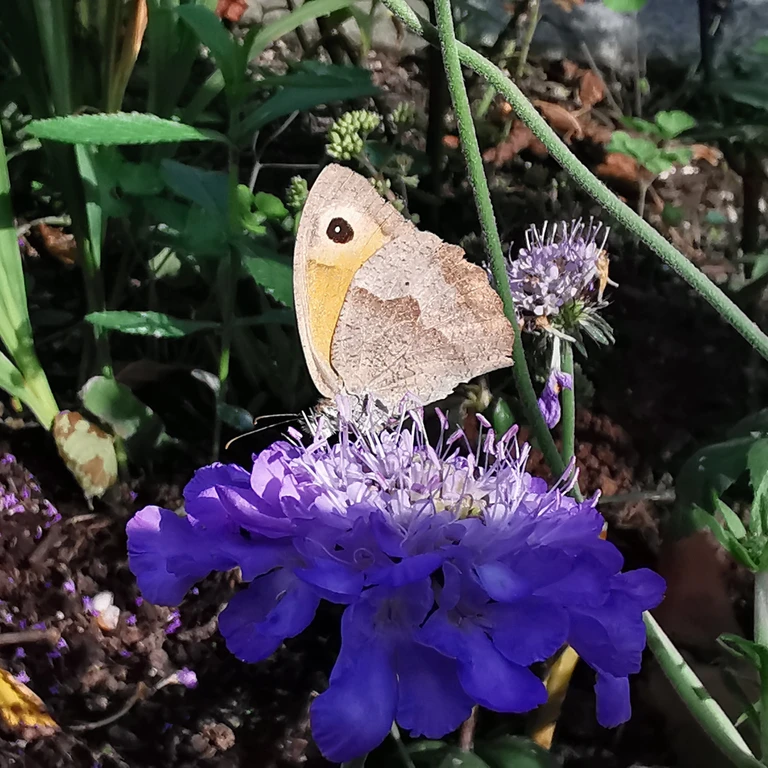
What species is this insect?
Maniola jurtina
